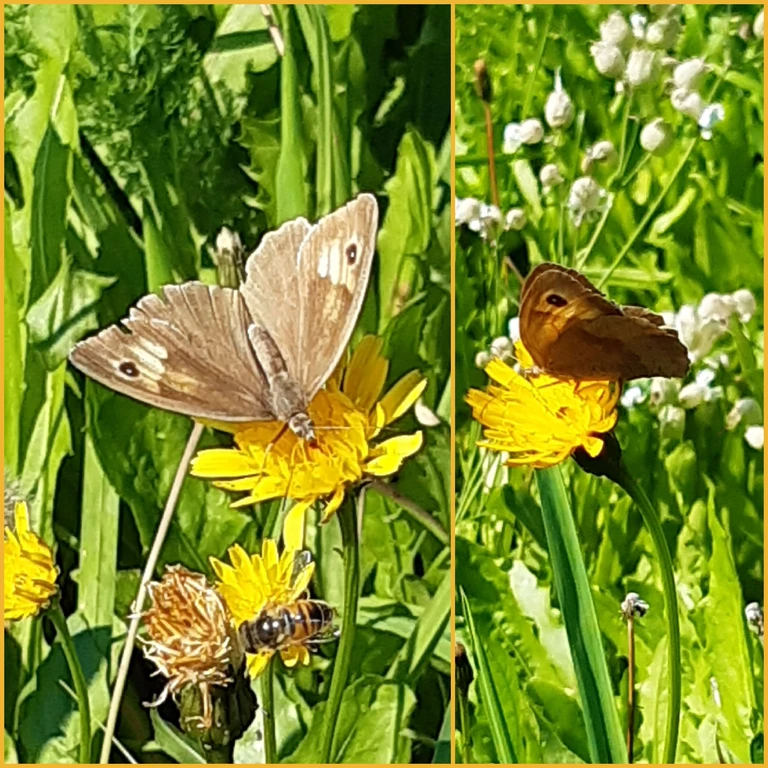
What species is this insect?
Maniola jurtina
